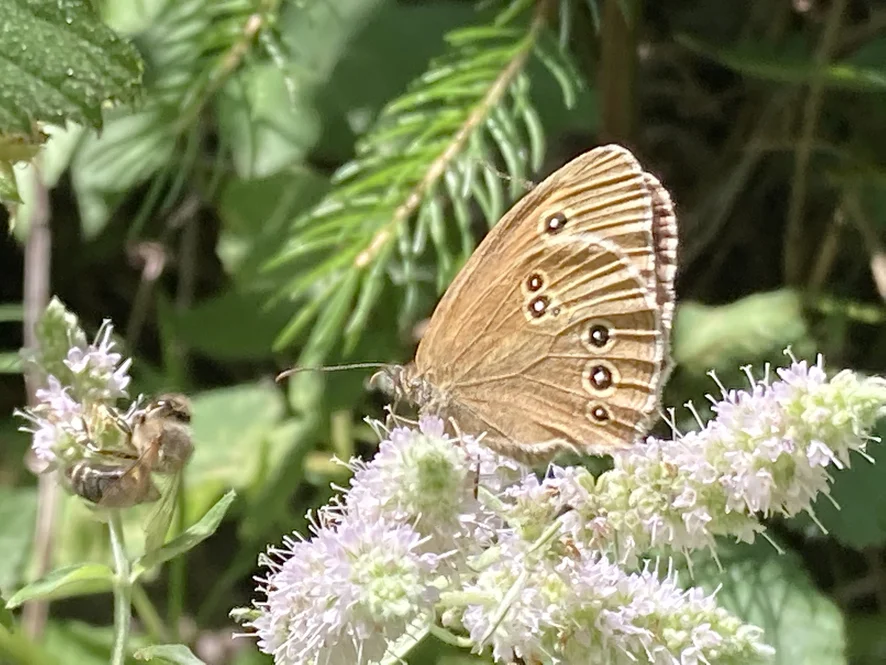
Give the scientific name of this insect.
Aphantopus hyperantus
